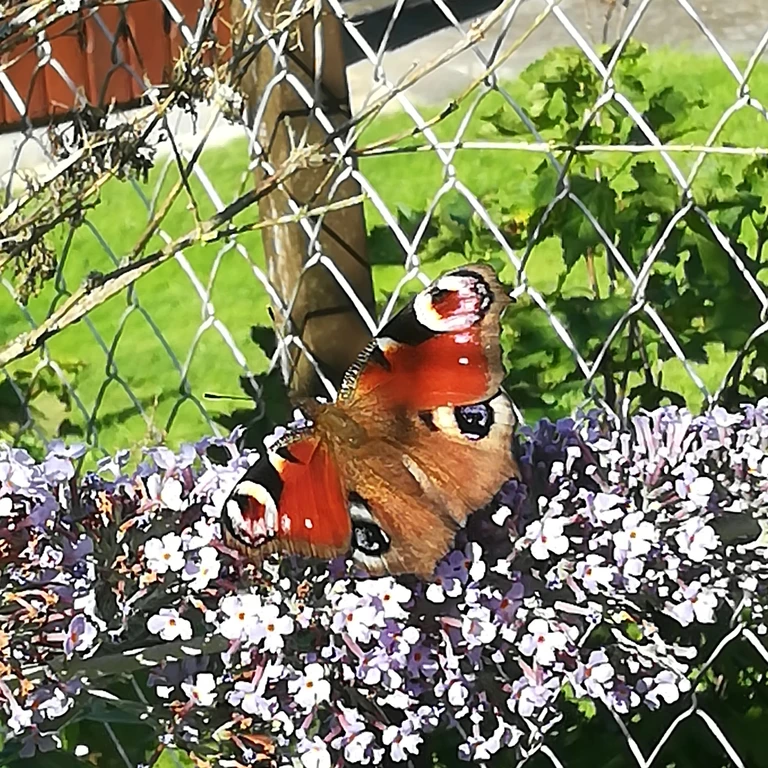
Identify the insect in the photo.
Aglais io
